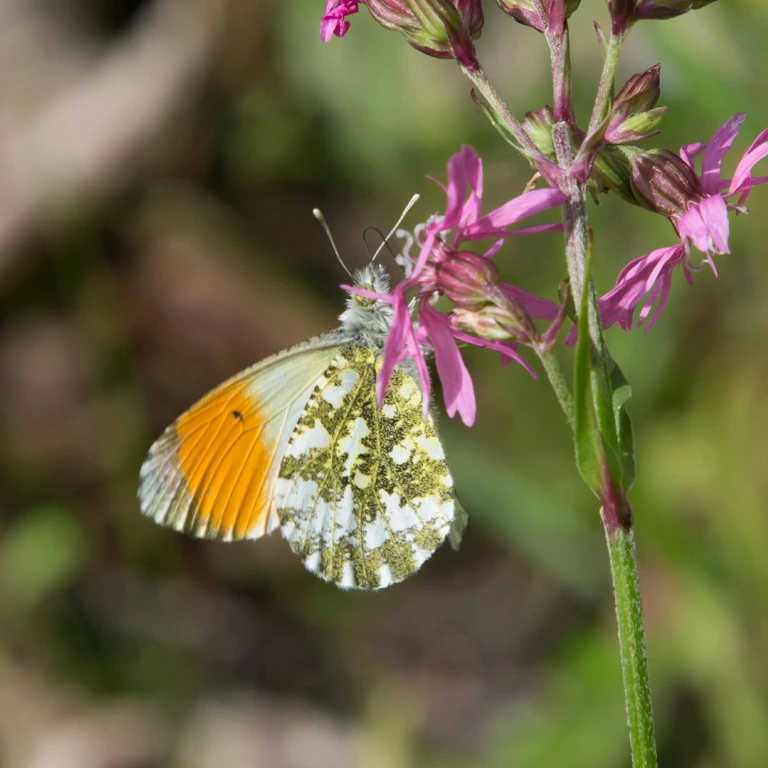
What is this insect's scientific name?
Anthocharis cardamines
